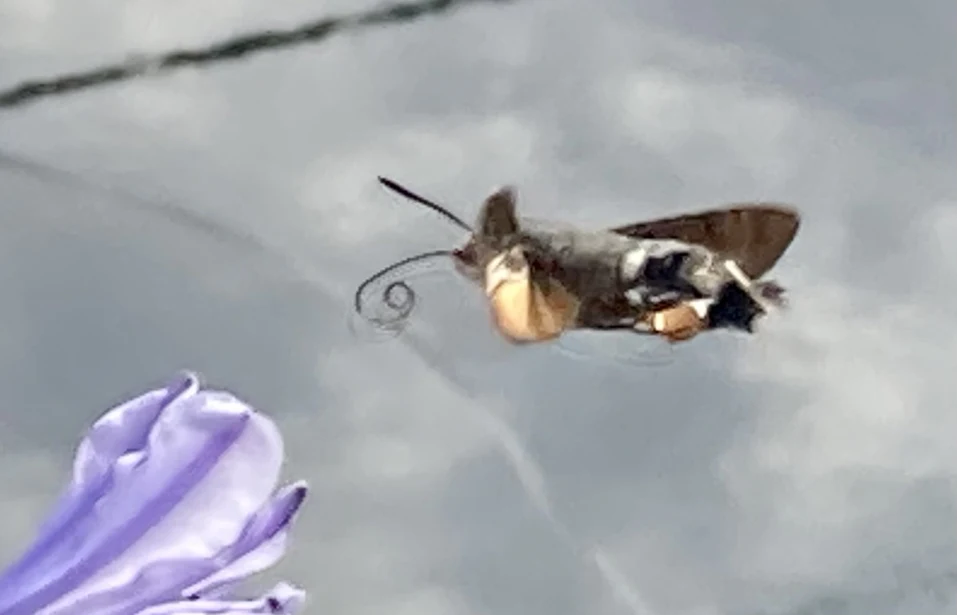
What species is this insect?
Macroglossum stellatarum
